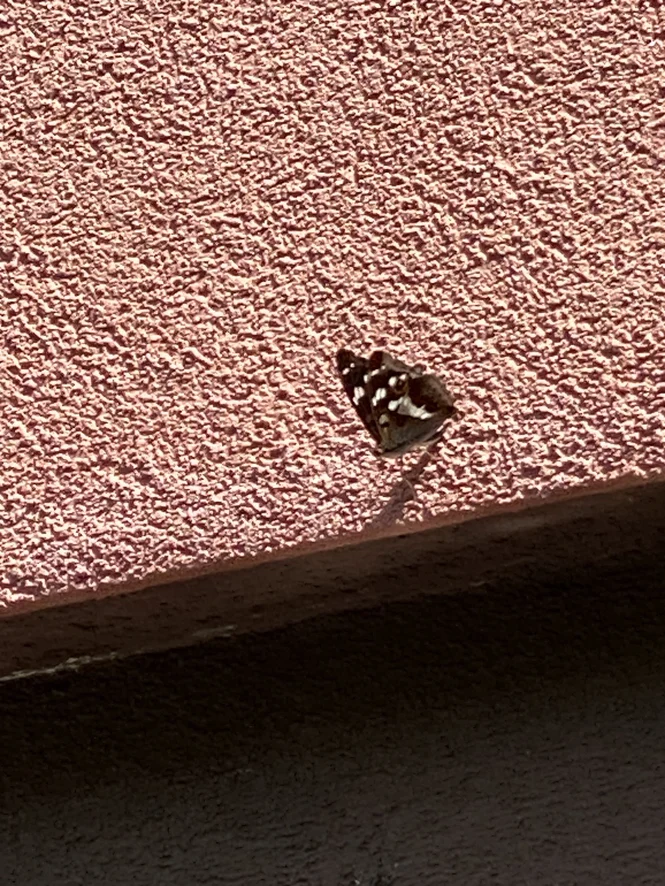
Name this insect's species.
Apatura iris
